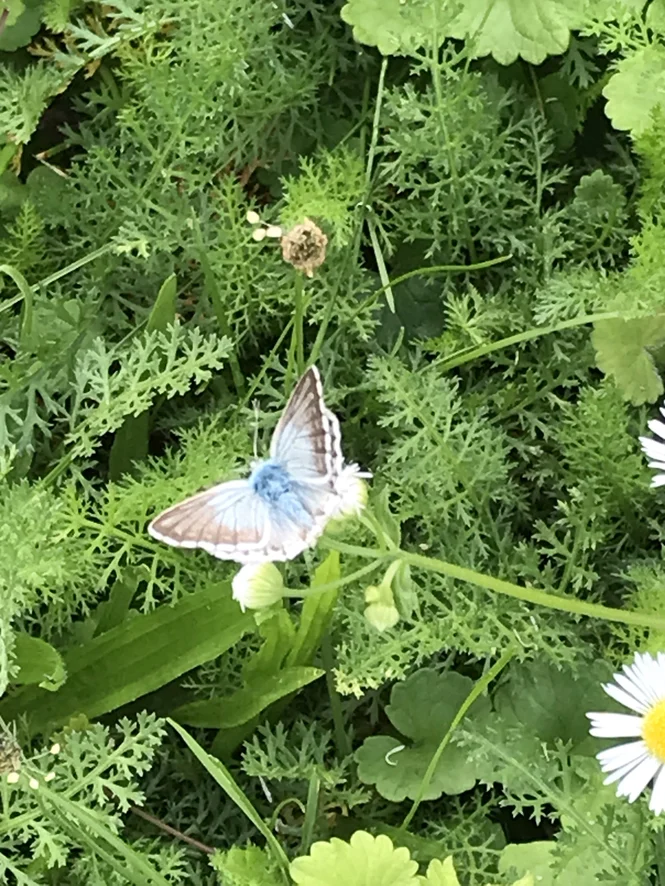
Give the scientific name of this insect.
Lysandra coridon
